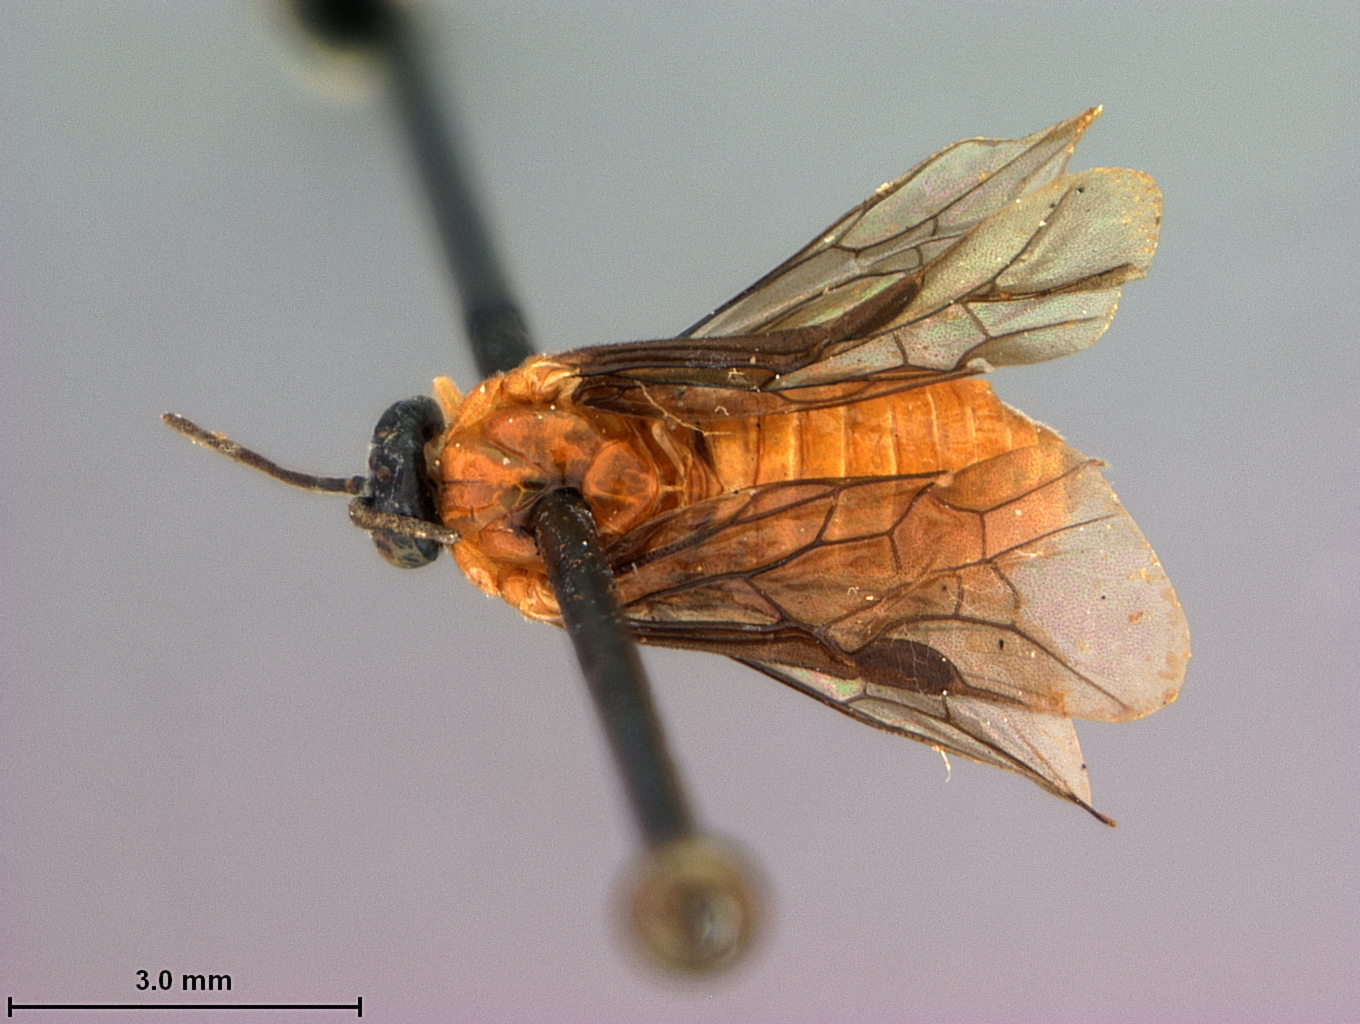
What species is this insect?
Sphacophilus triangularis
